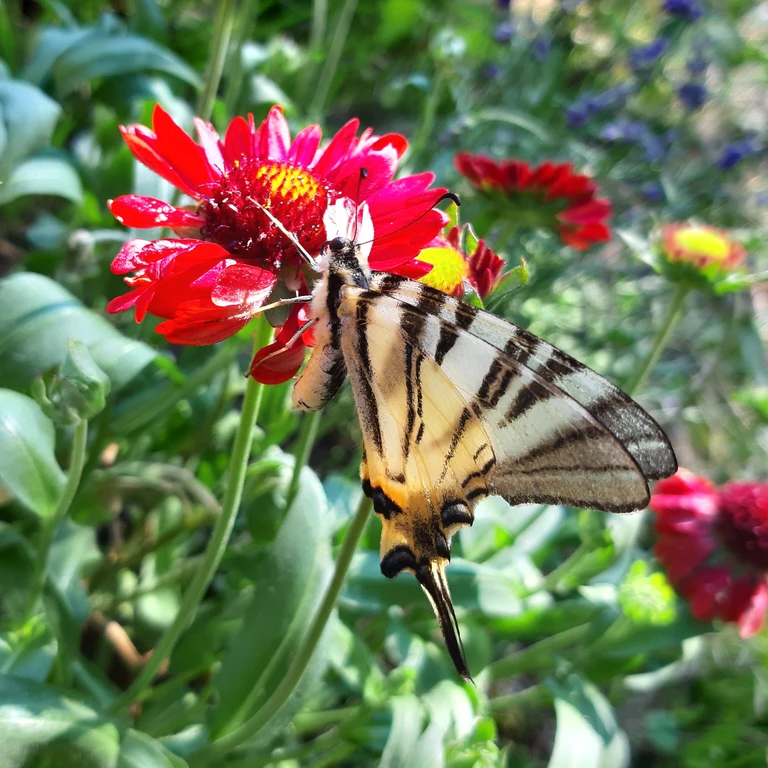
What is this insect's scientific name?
Iphiclides podalirius
